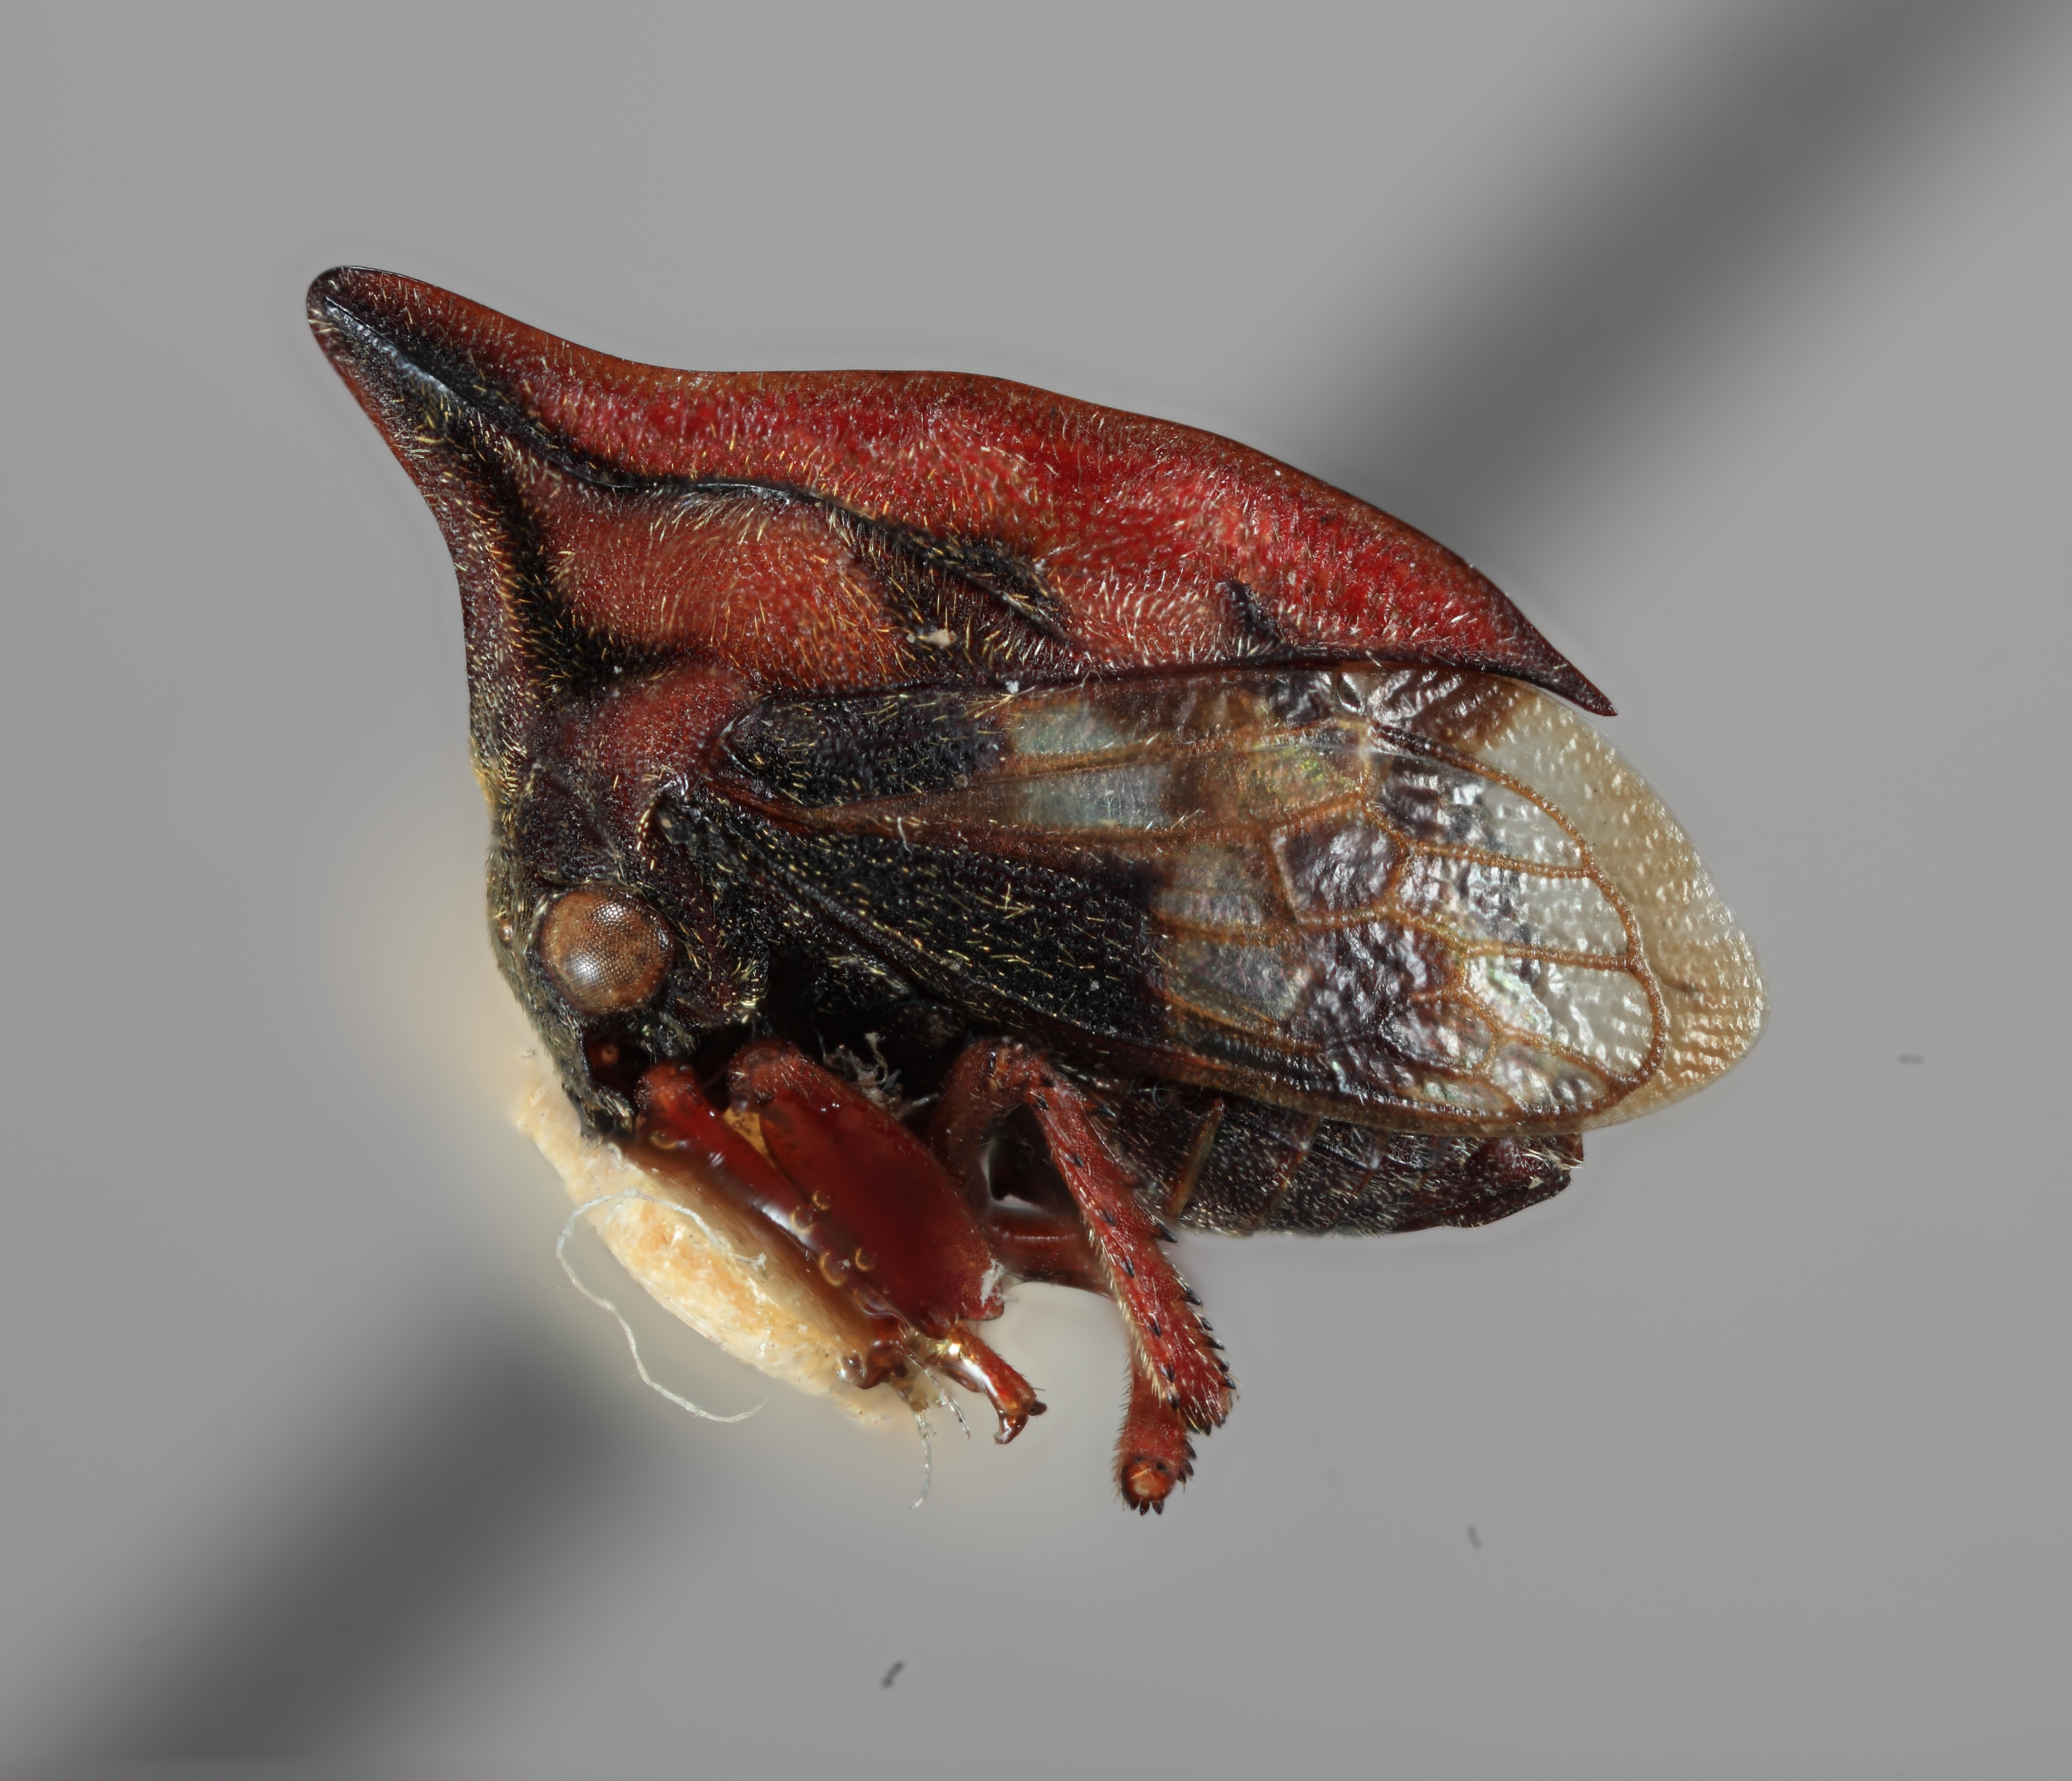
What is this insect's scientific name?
Enchenopa pulchella
